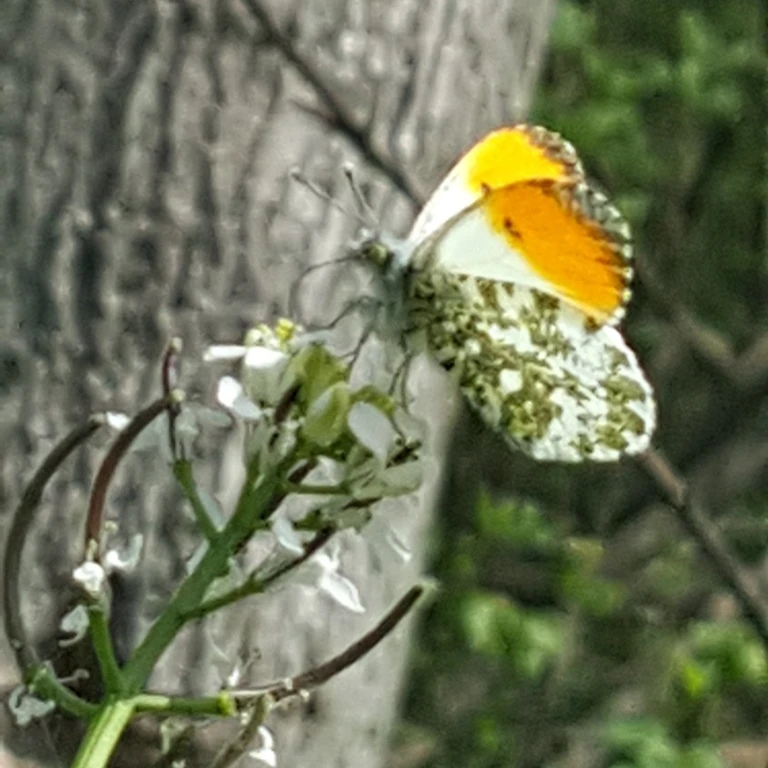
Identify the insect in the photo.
Anthocharis cardamines
